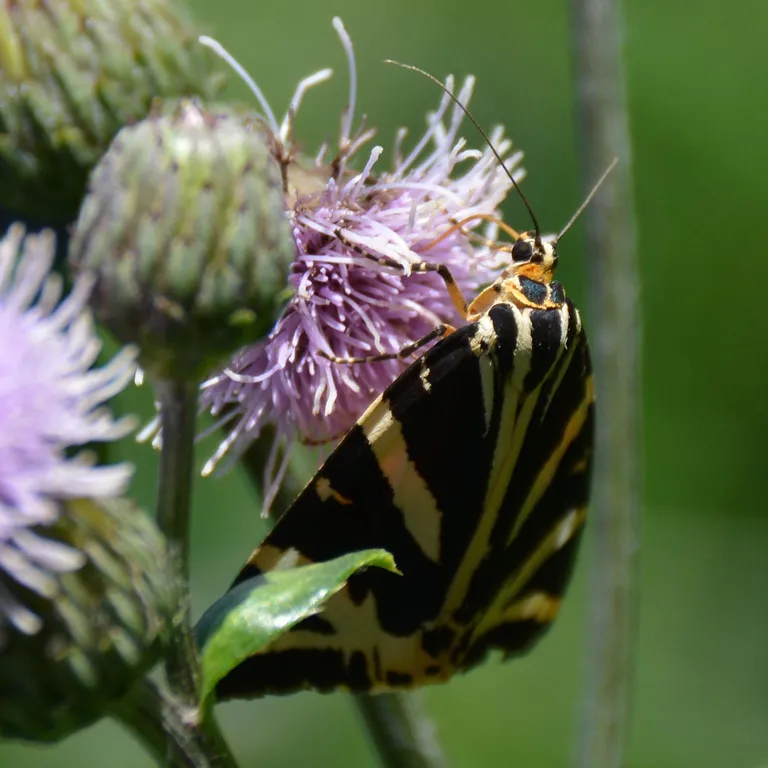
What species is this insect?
Euplagia quadripunctaria
